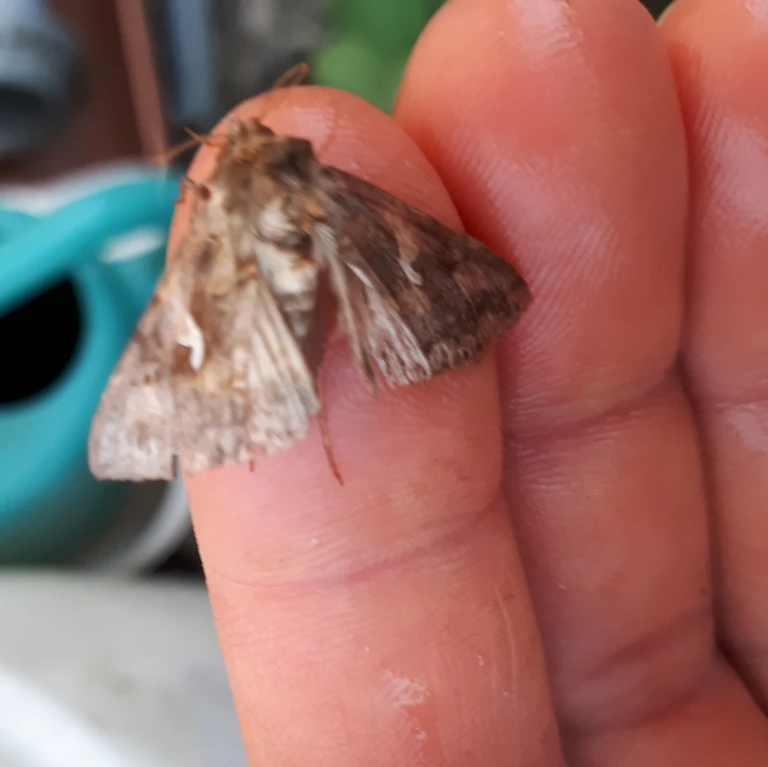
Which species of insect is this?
Autographa gamma
